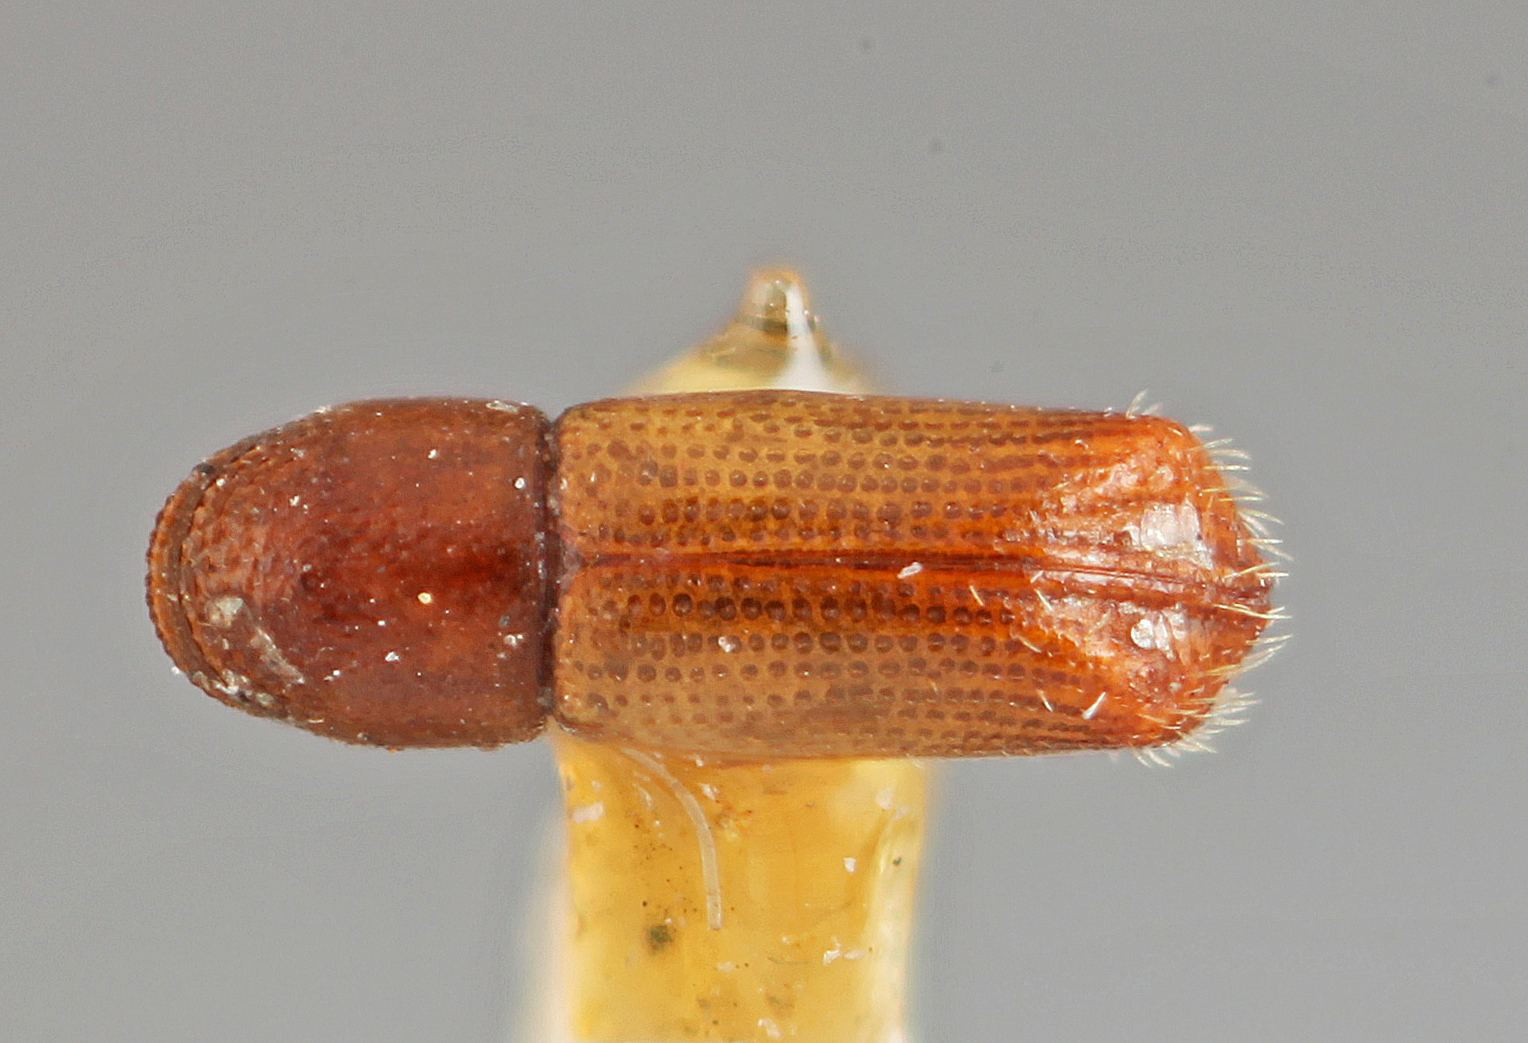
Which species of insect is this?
Pityophthorus elegans
